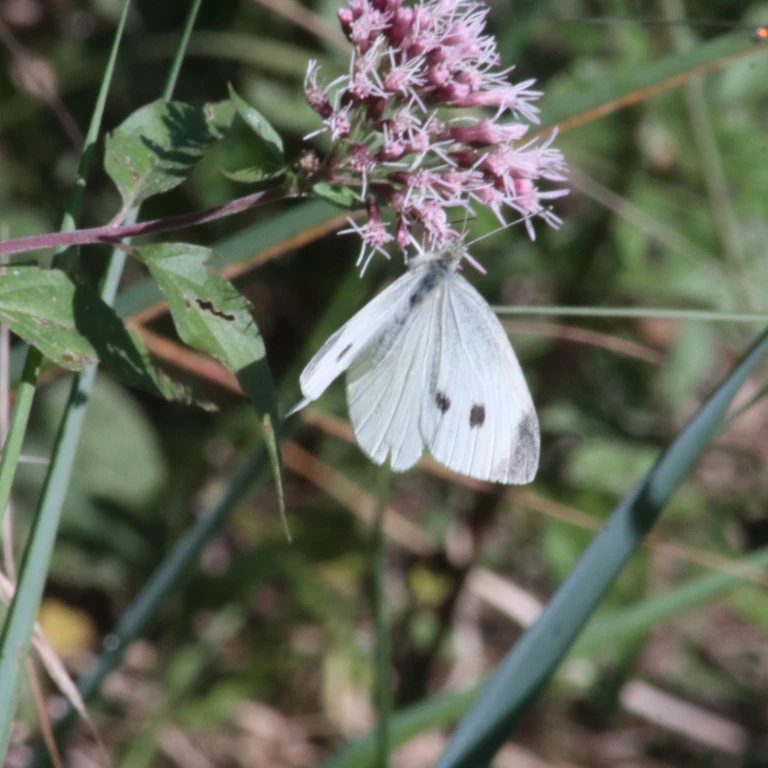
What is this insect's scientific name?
Pieris rapae
